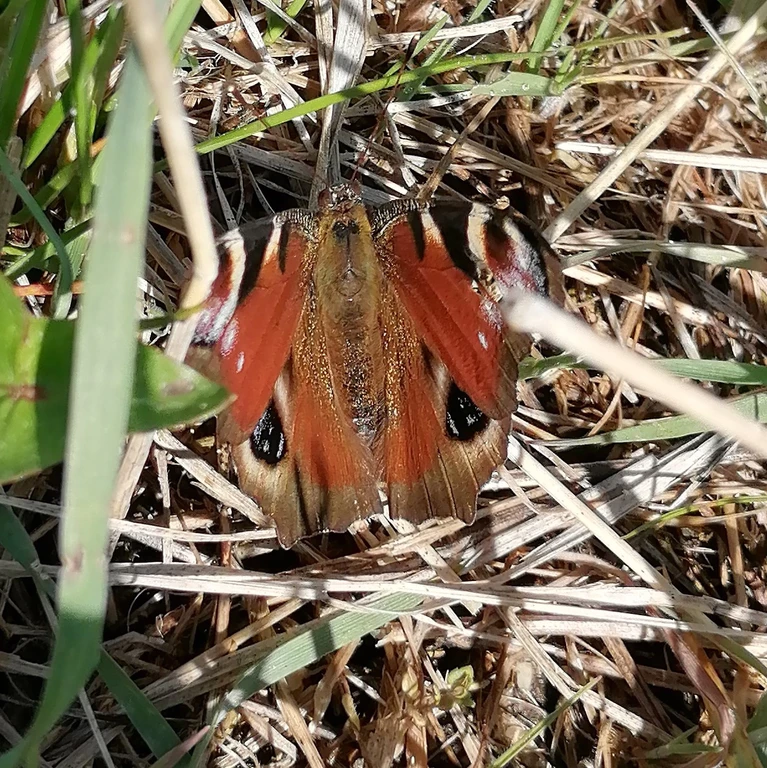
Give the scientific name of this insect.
Aglais io
